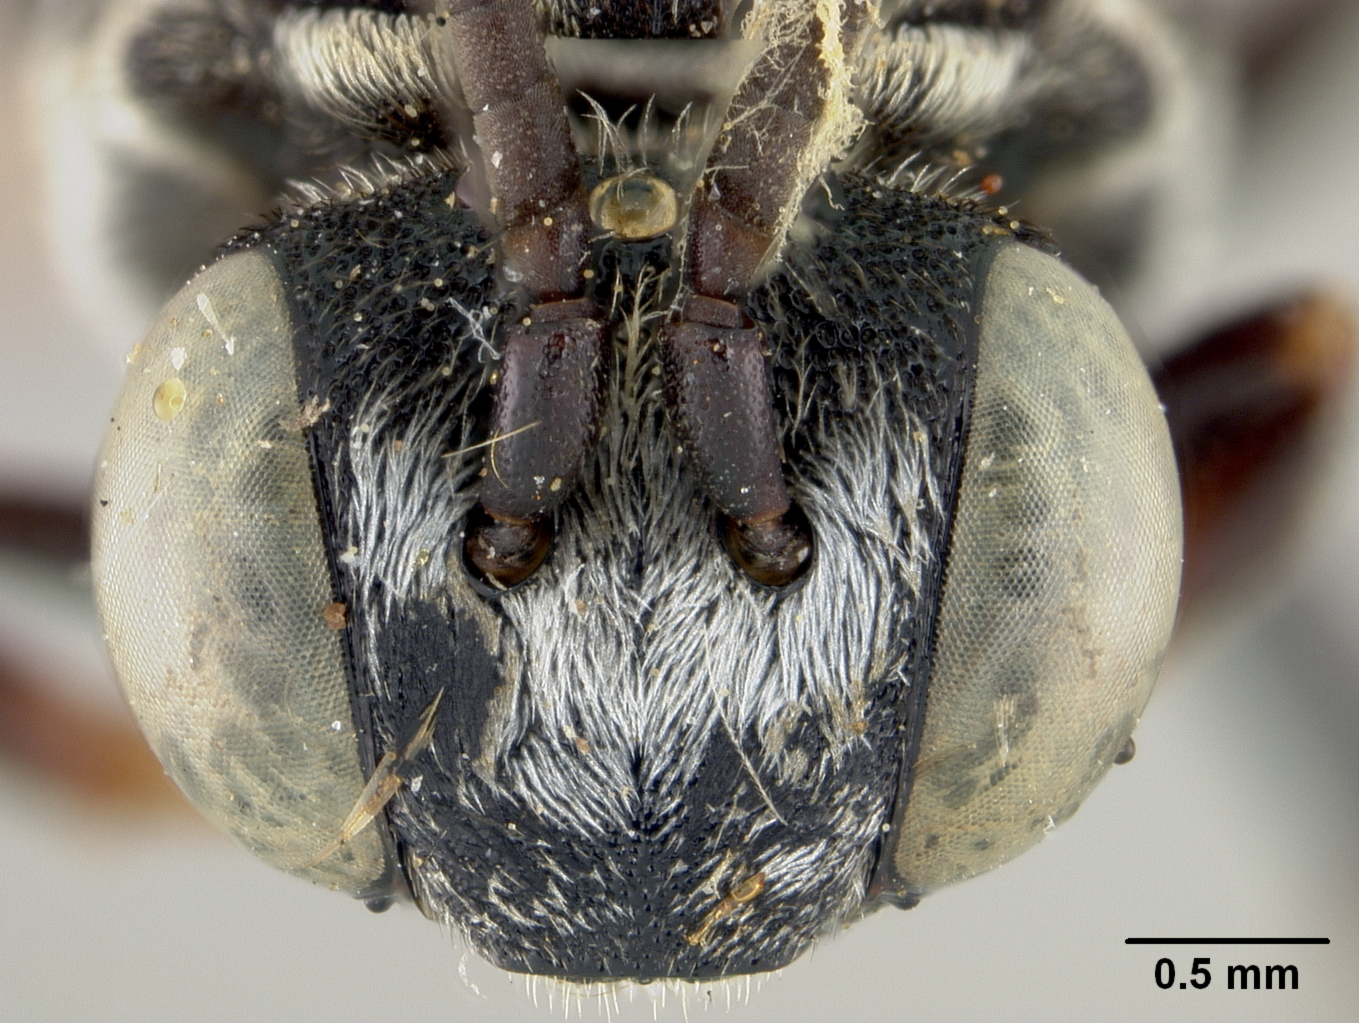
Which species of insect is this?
Epeolus virginiensis
